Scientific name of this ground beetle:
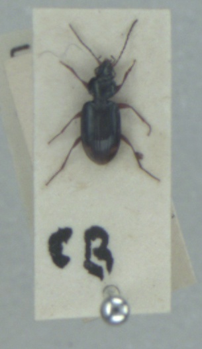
Bembidion biguttatum
